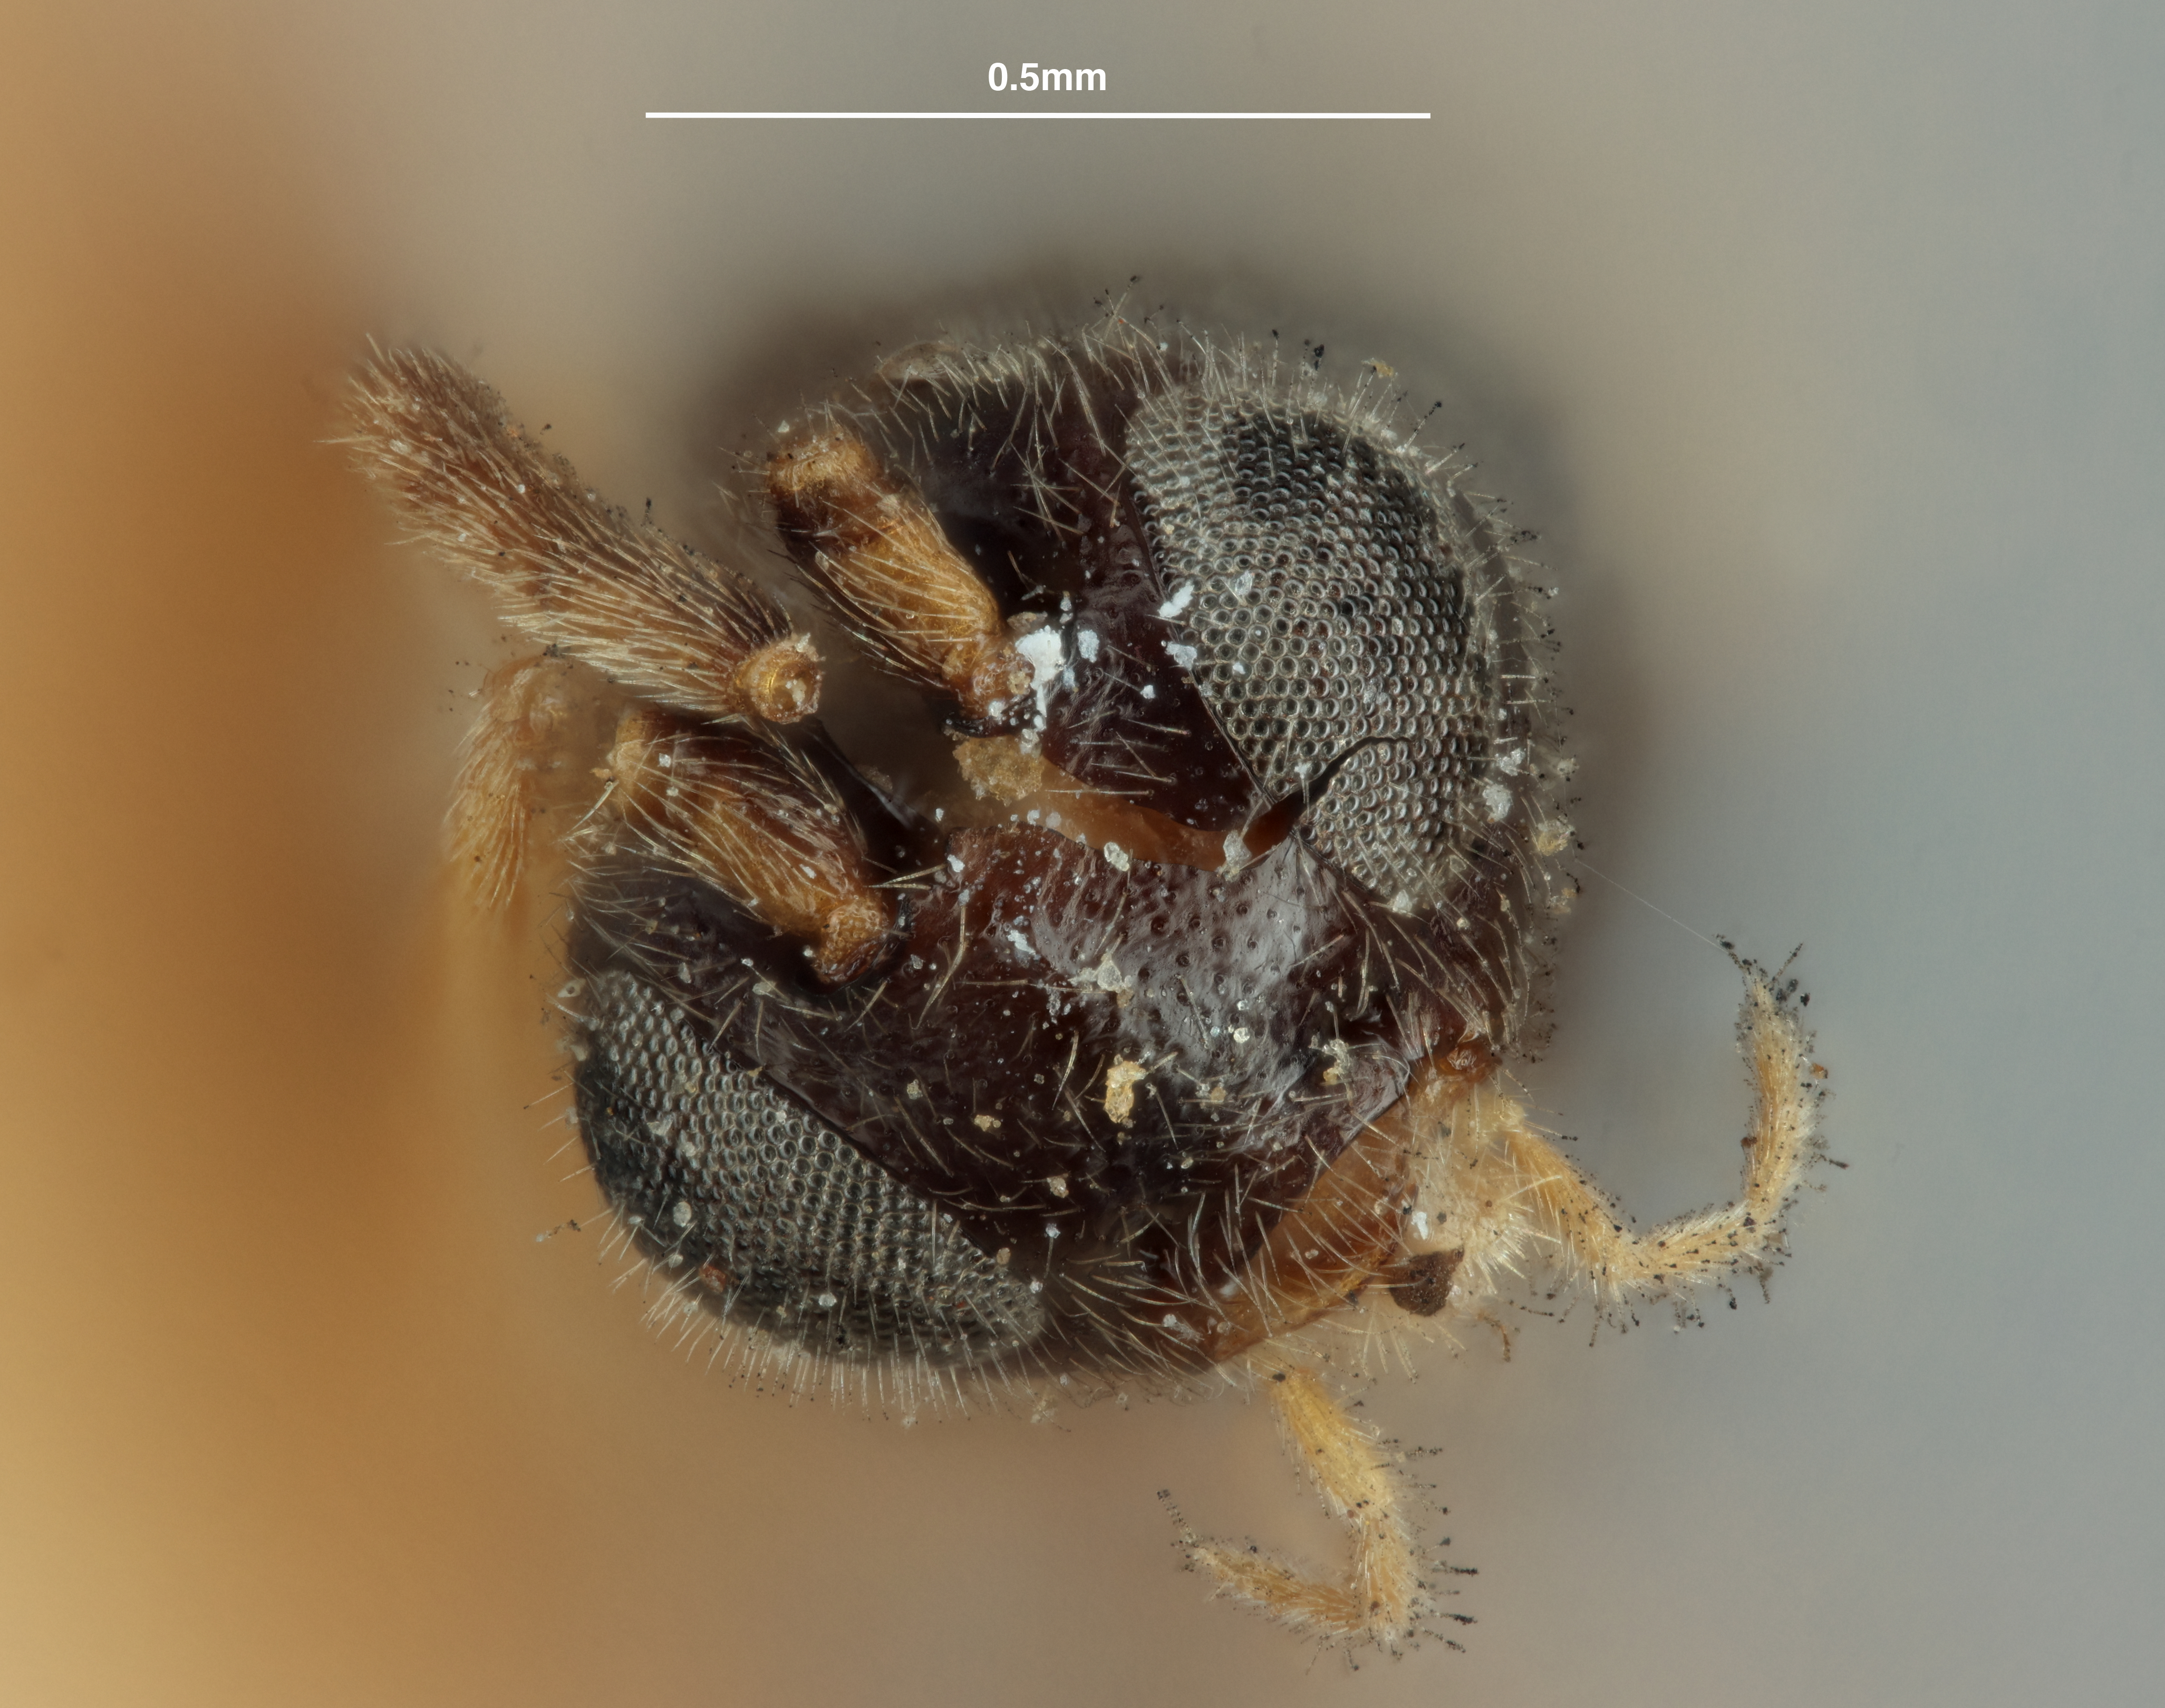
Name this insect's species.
Apanteles hemileucae
